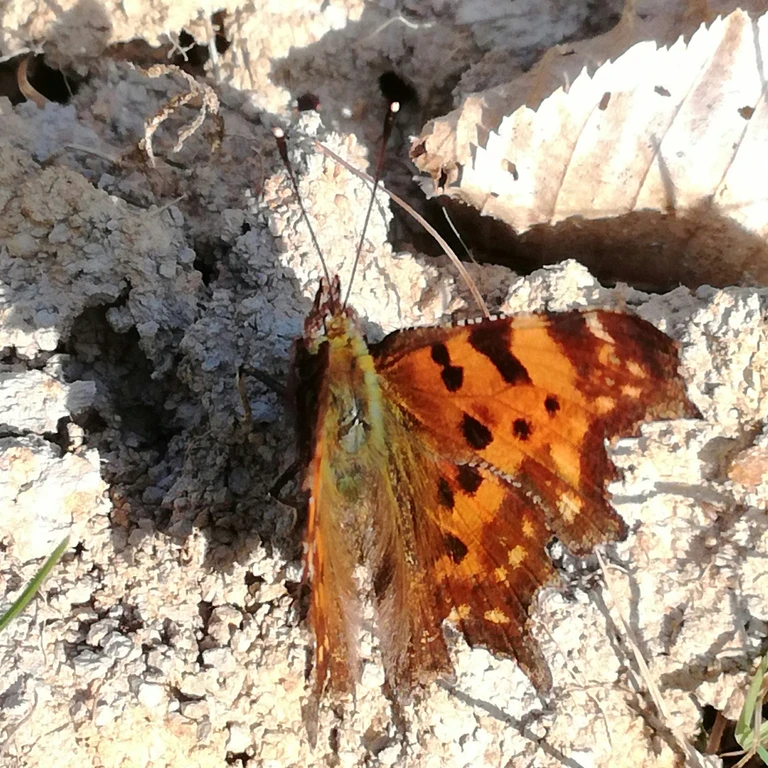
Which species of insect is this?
Polygonia c-album
